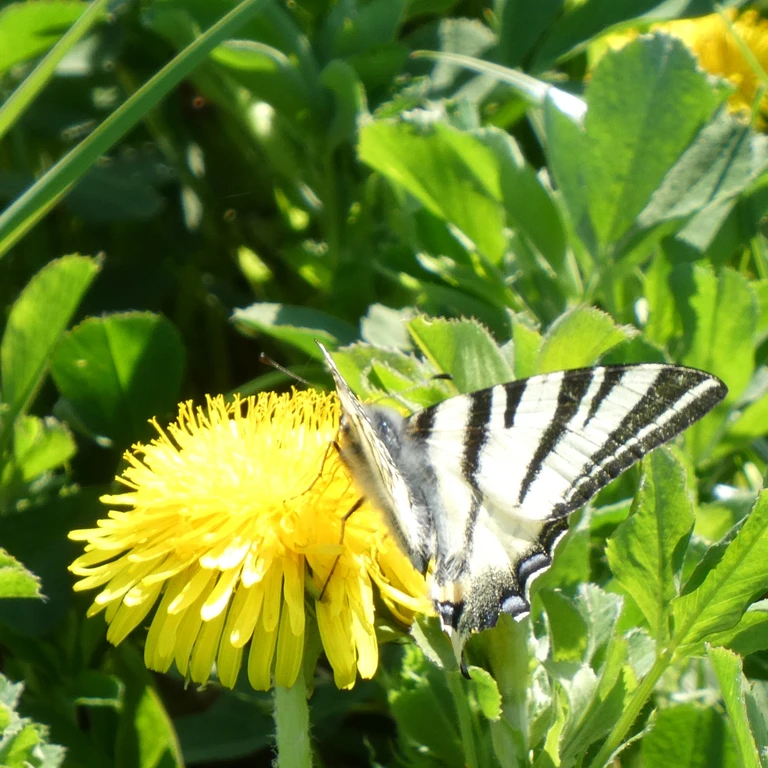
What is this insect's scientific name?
Iphiclides podalirius
